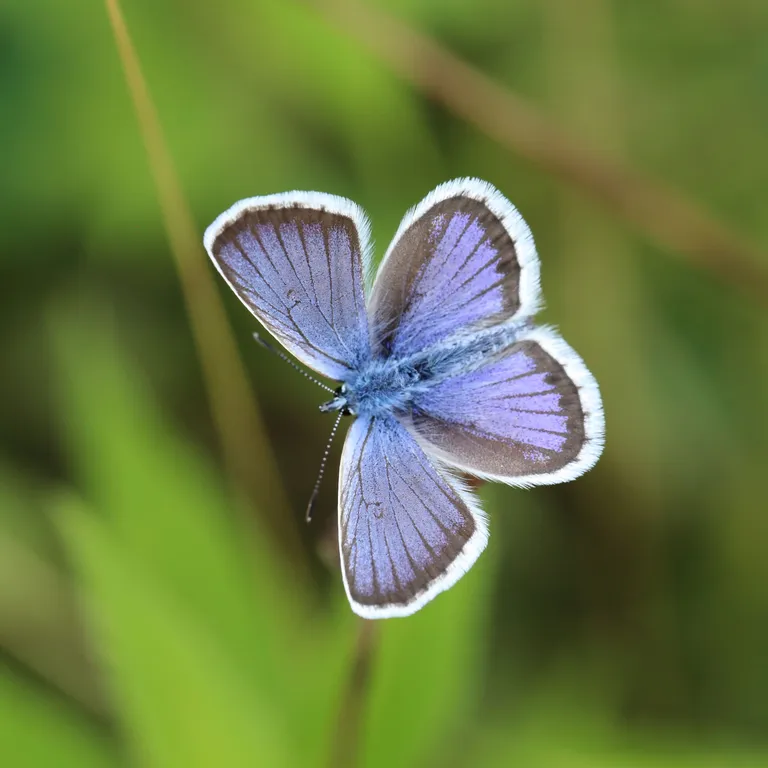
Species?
Plebejus argus
